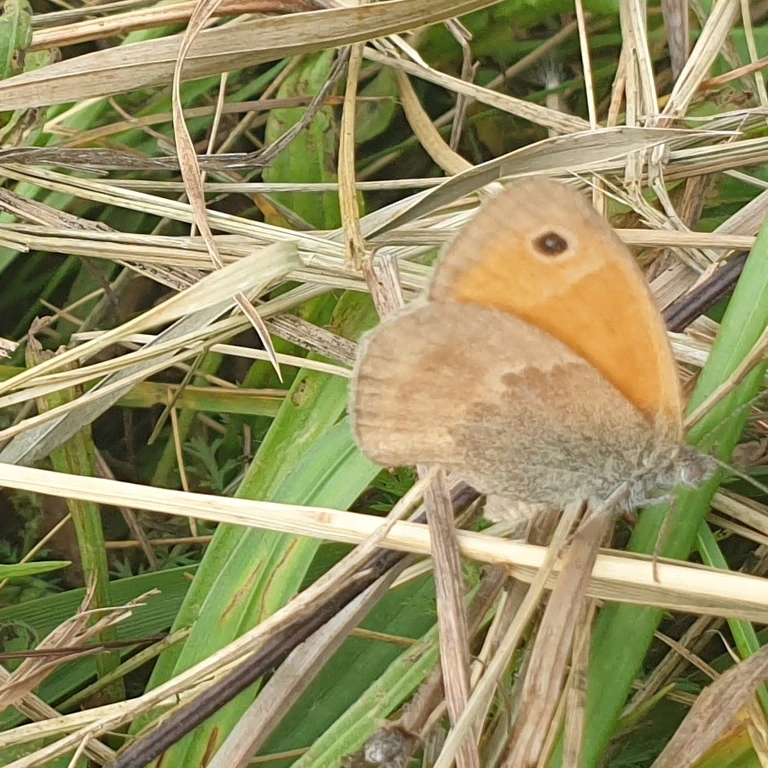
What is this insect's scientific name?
Coenonympha pamphilus
